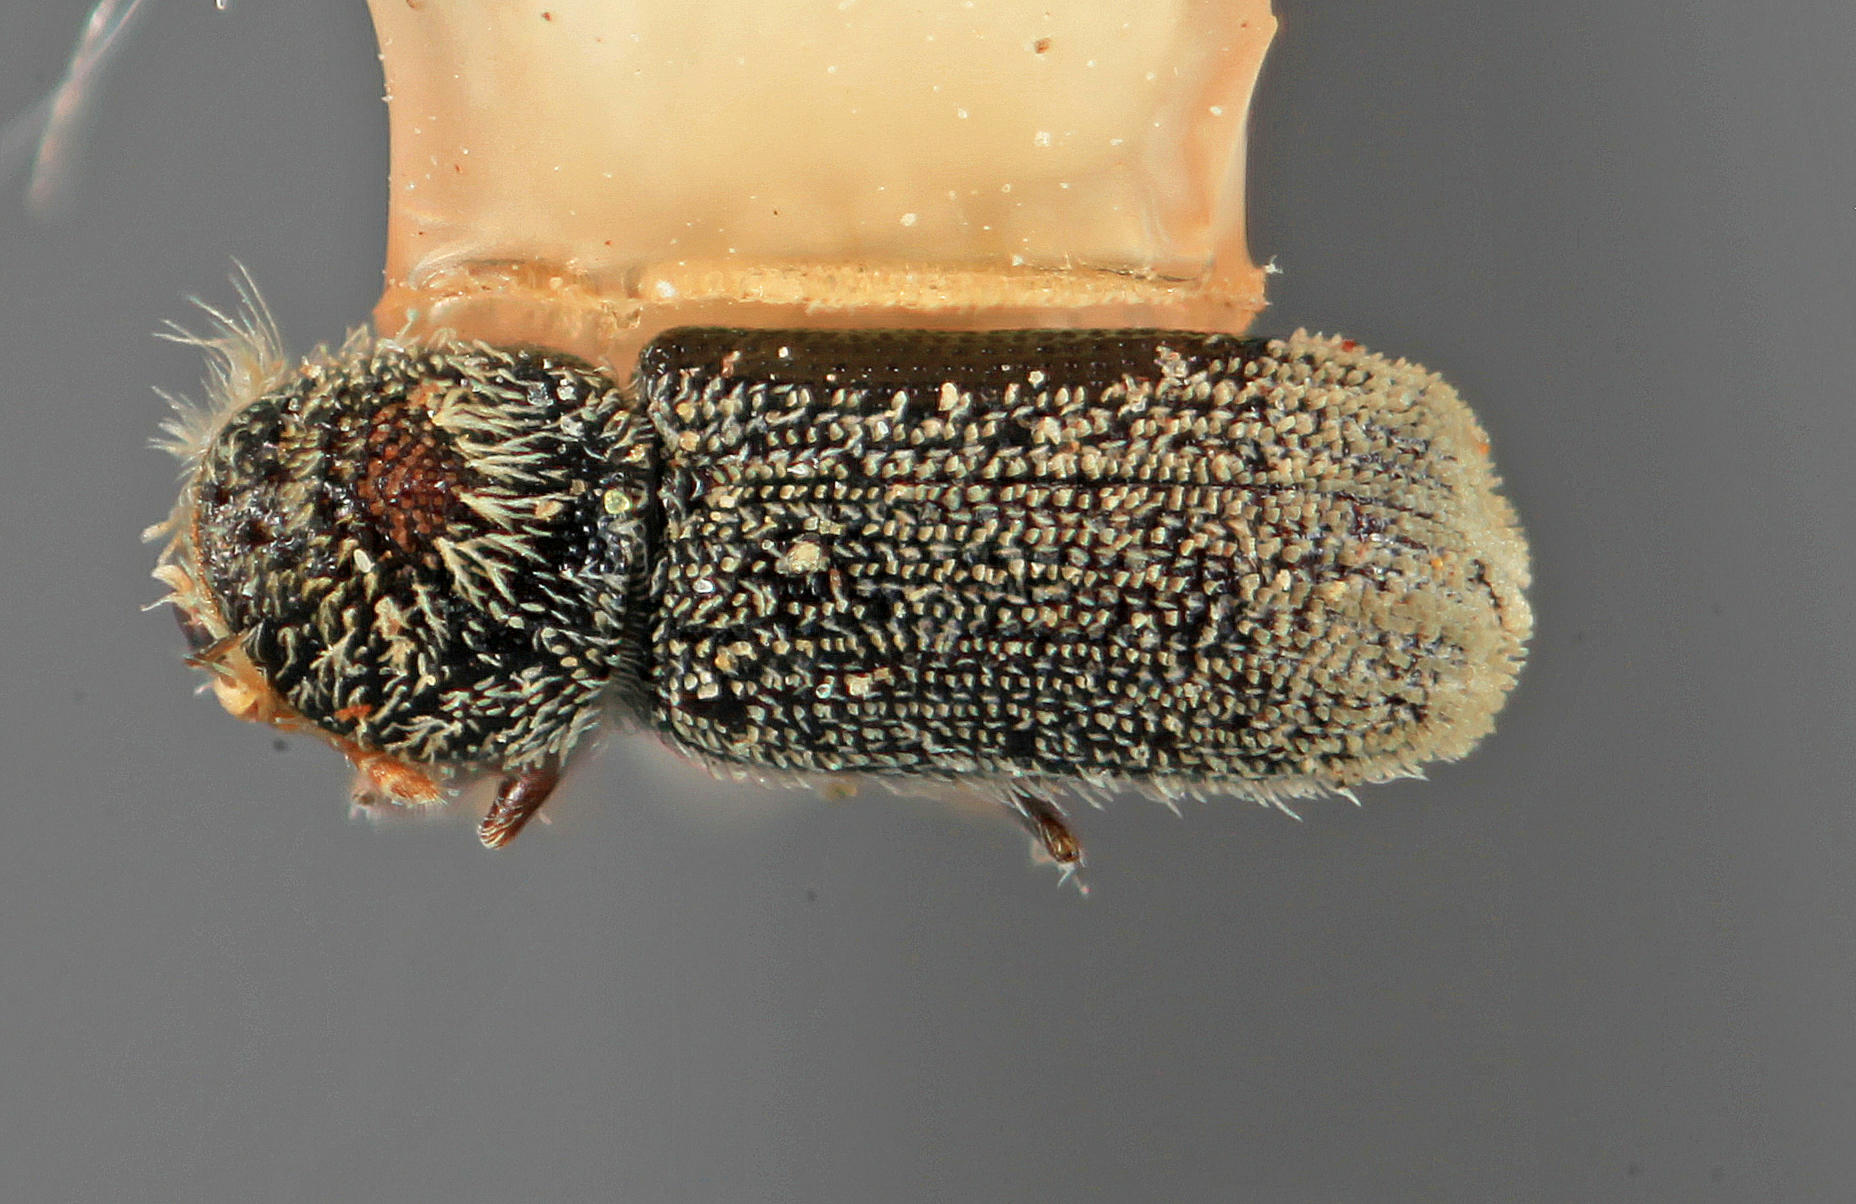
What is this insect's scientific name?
Pseudothysanoes pini
